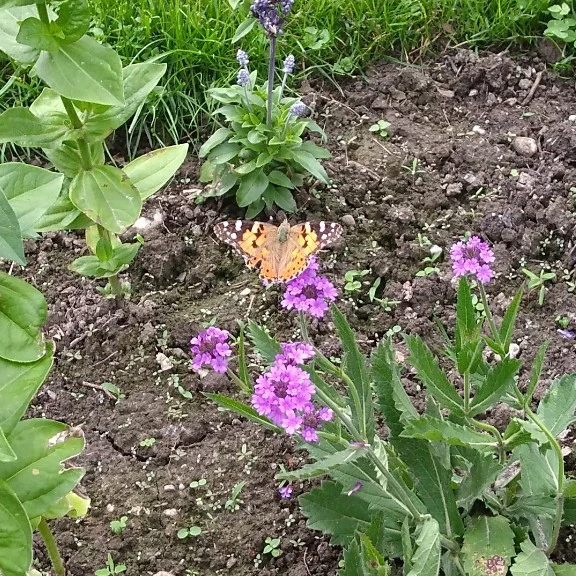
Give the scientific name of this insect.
Vanessa cardui
